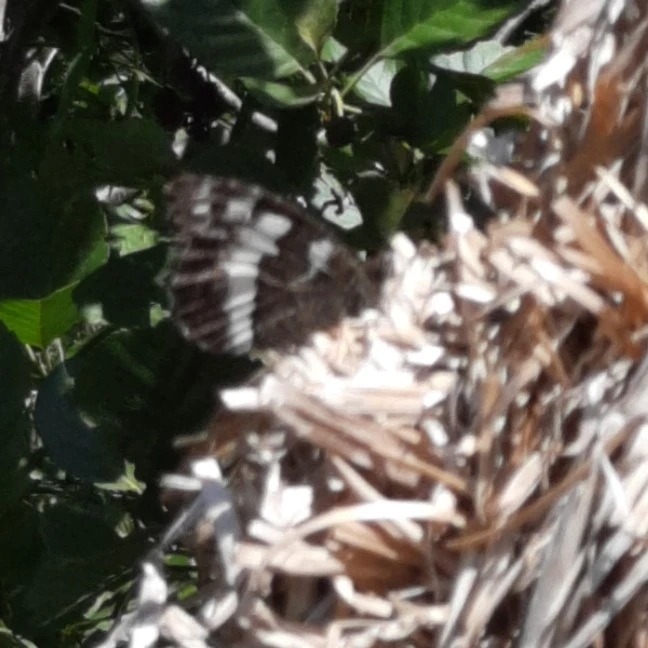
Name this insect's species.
Brintesia circe
